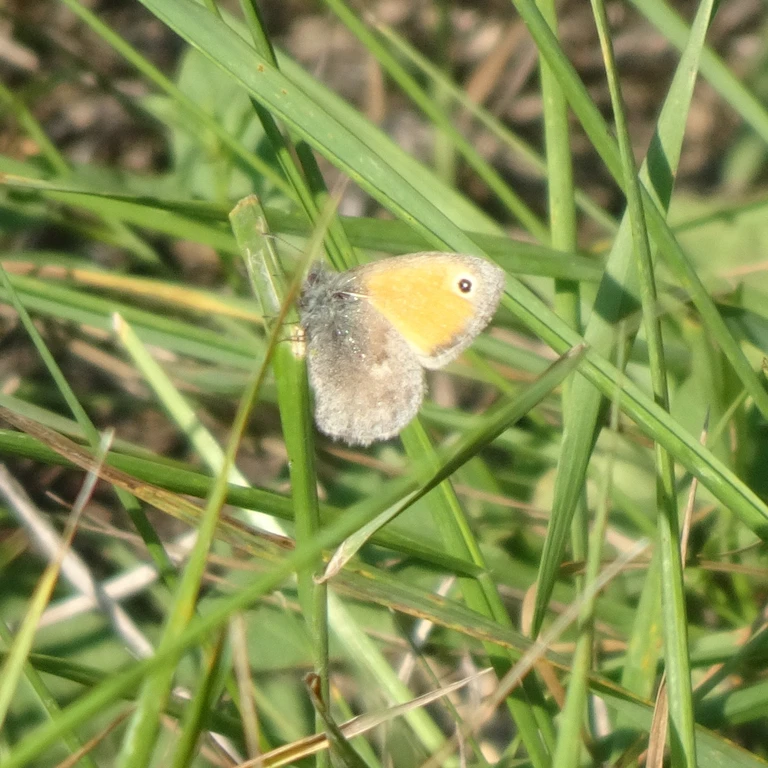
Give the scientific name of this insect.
Coenonympha pamphilus
